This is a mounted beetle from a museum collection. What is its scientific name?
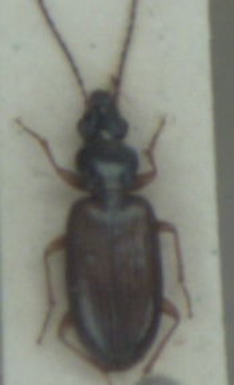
Bembidion decorum
